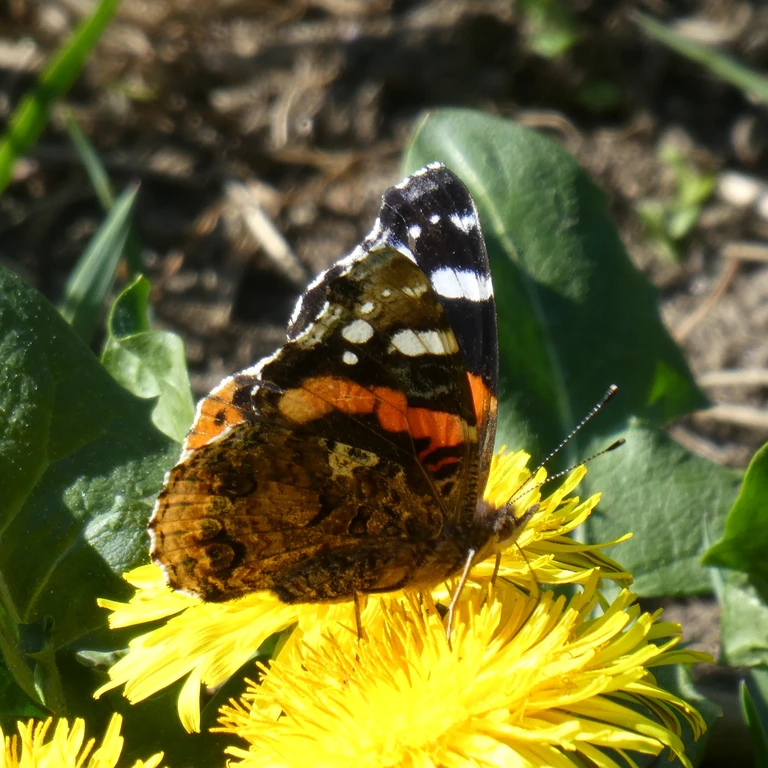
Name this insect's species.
Vanessa atalanta
